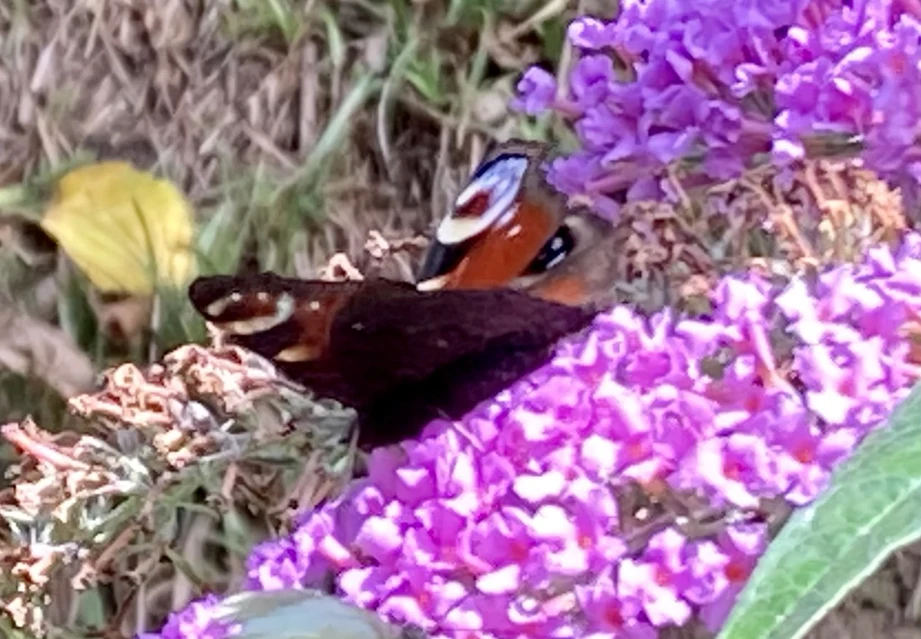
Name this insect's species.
Aglais io
